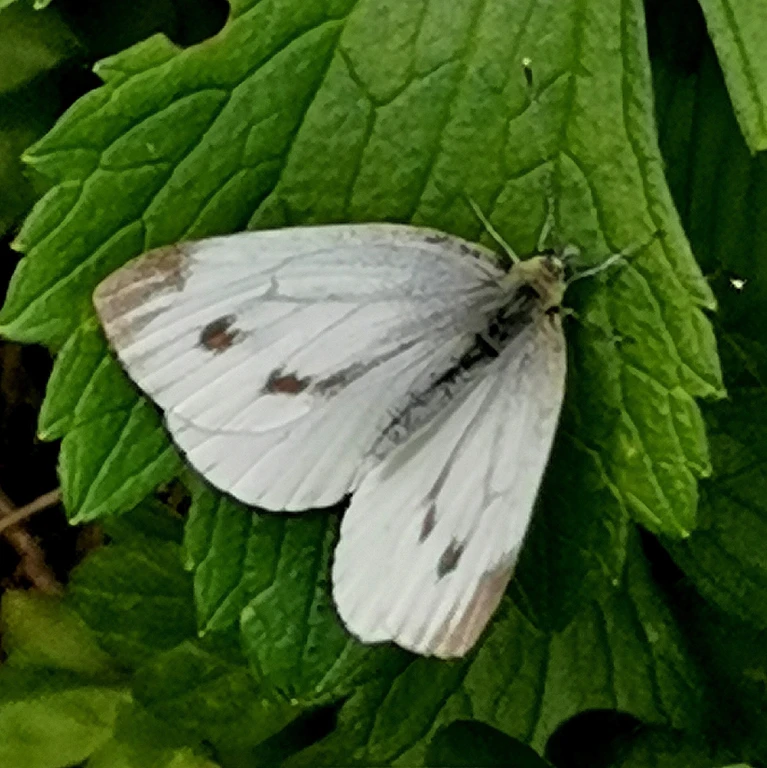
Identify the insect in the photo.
Pieris napi
